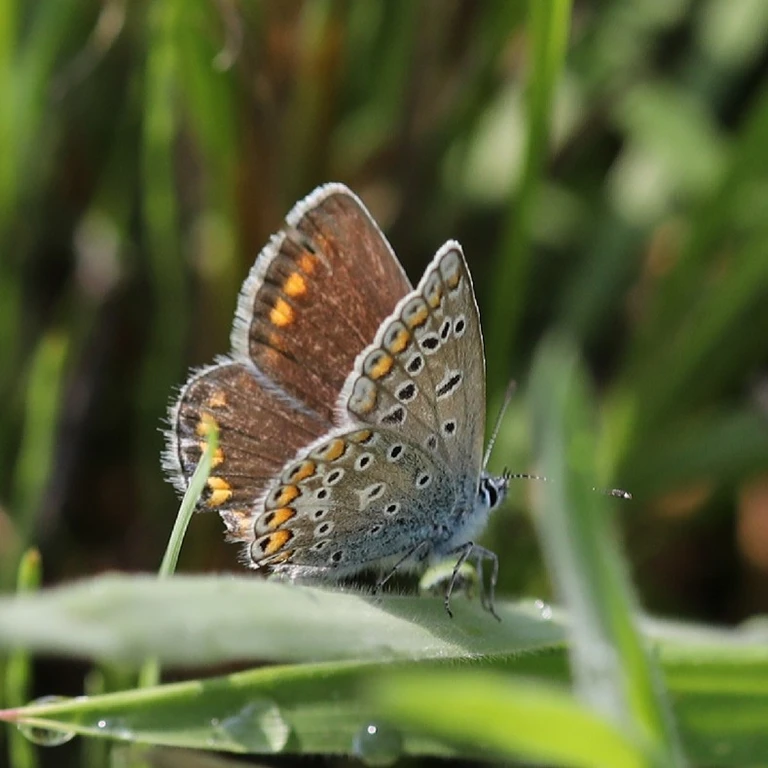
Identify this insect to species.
Polyommatus icarus
